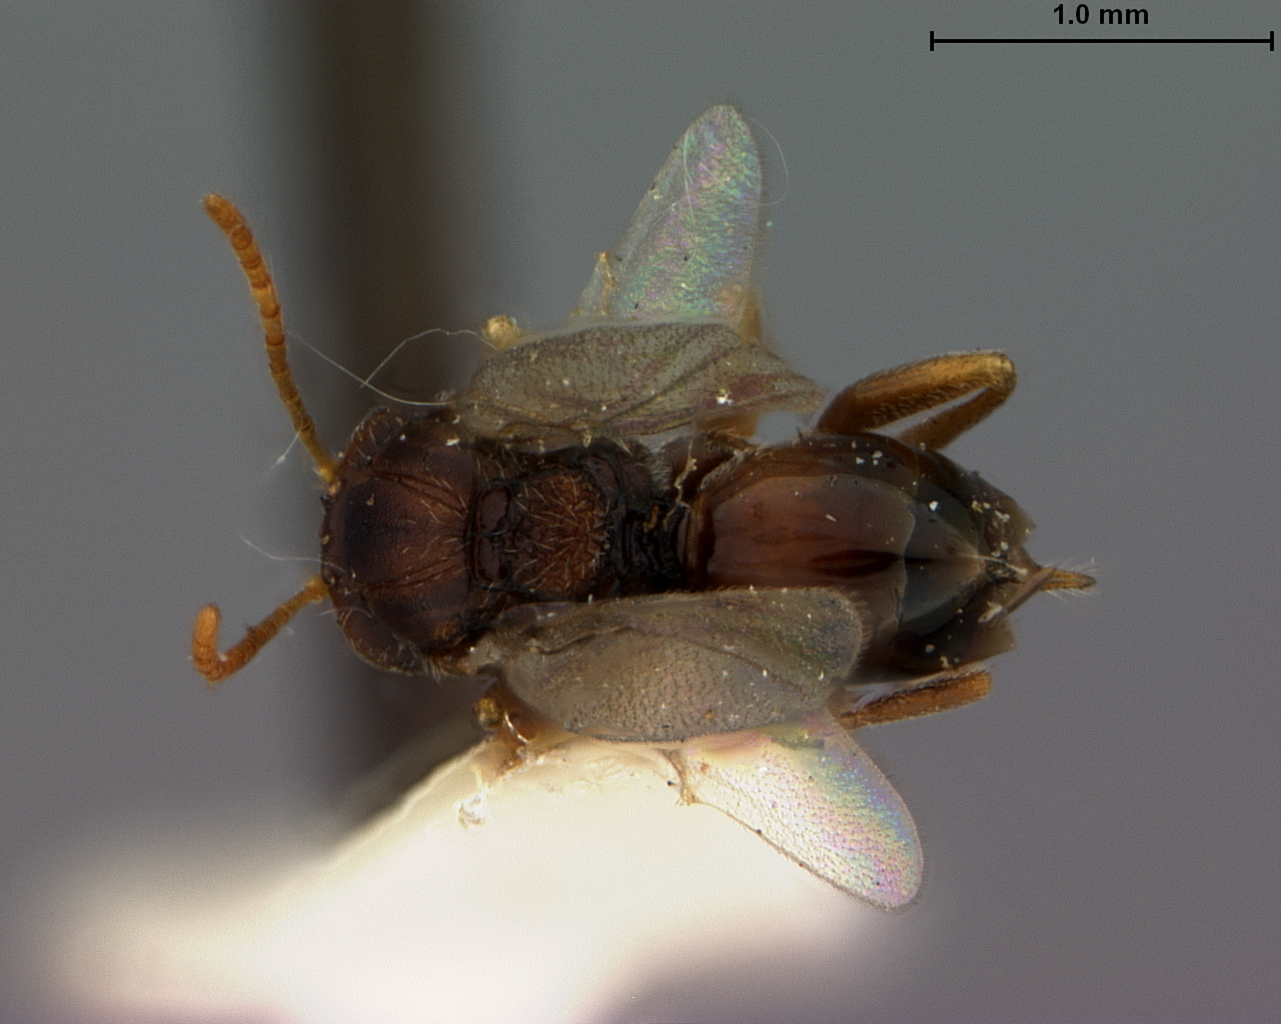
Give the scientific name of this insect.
Andricus foliosus
